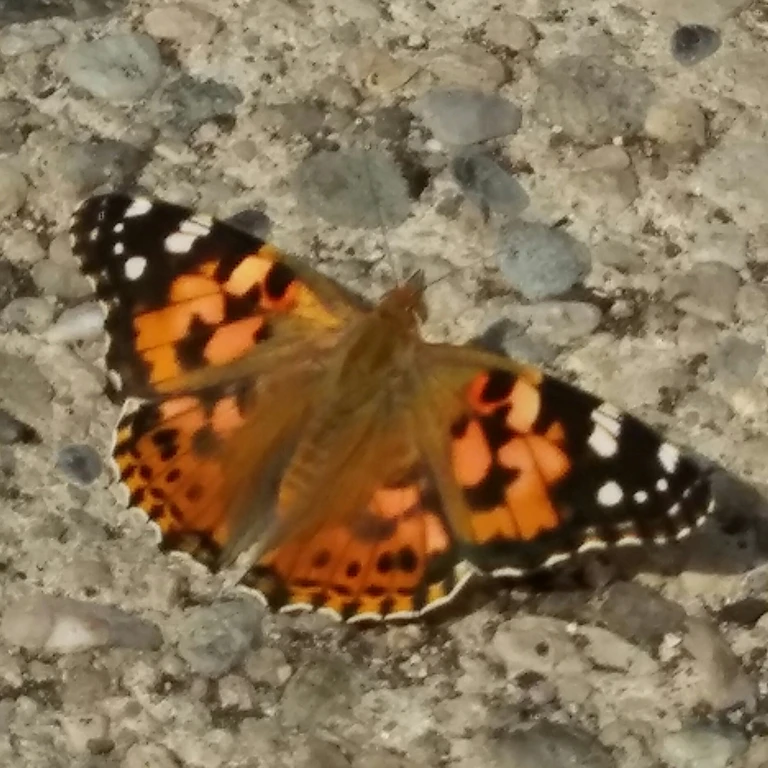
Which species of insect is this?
Vanessa cardui
